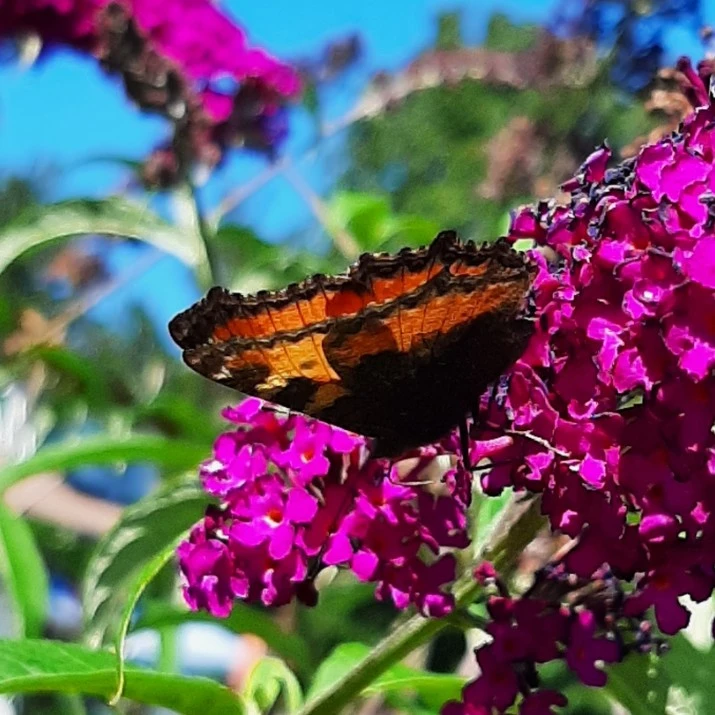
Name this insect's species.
Aglais urticae
